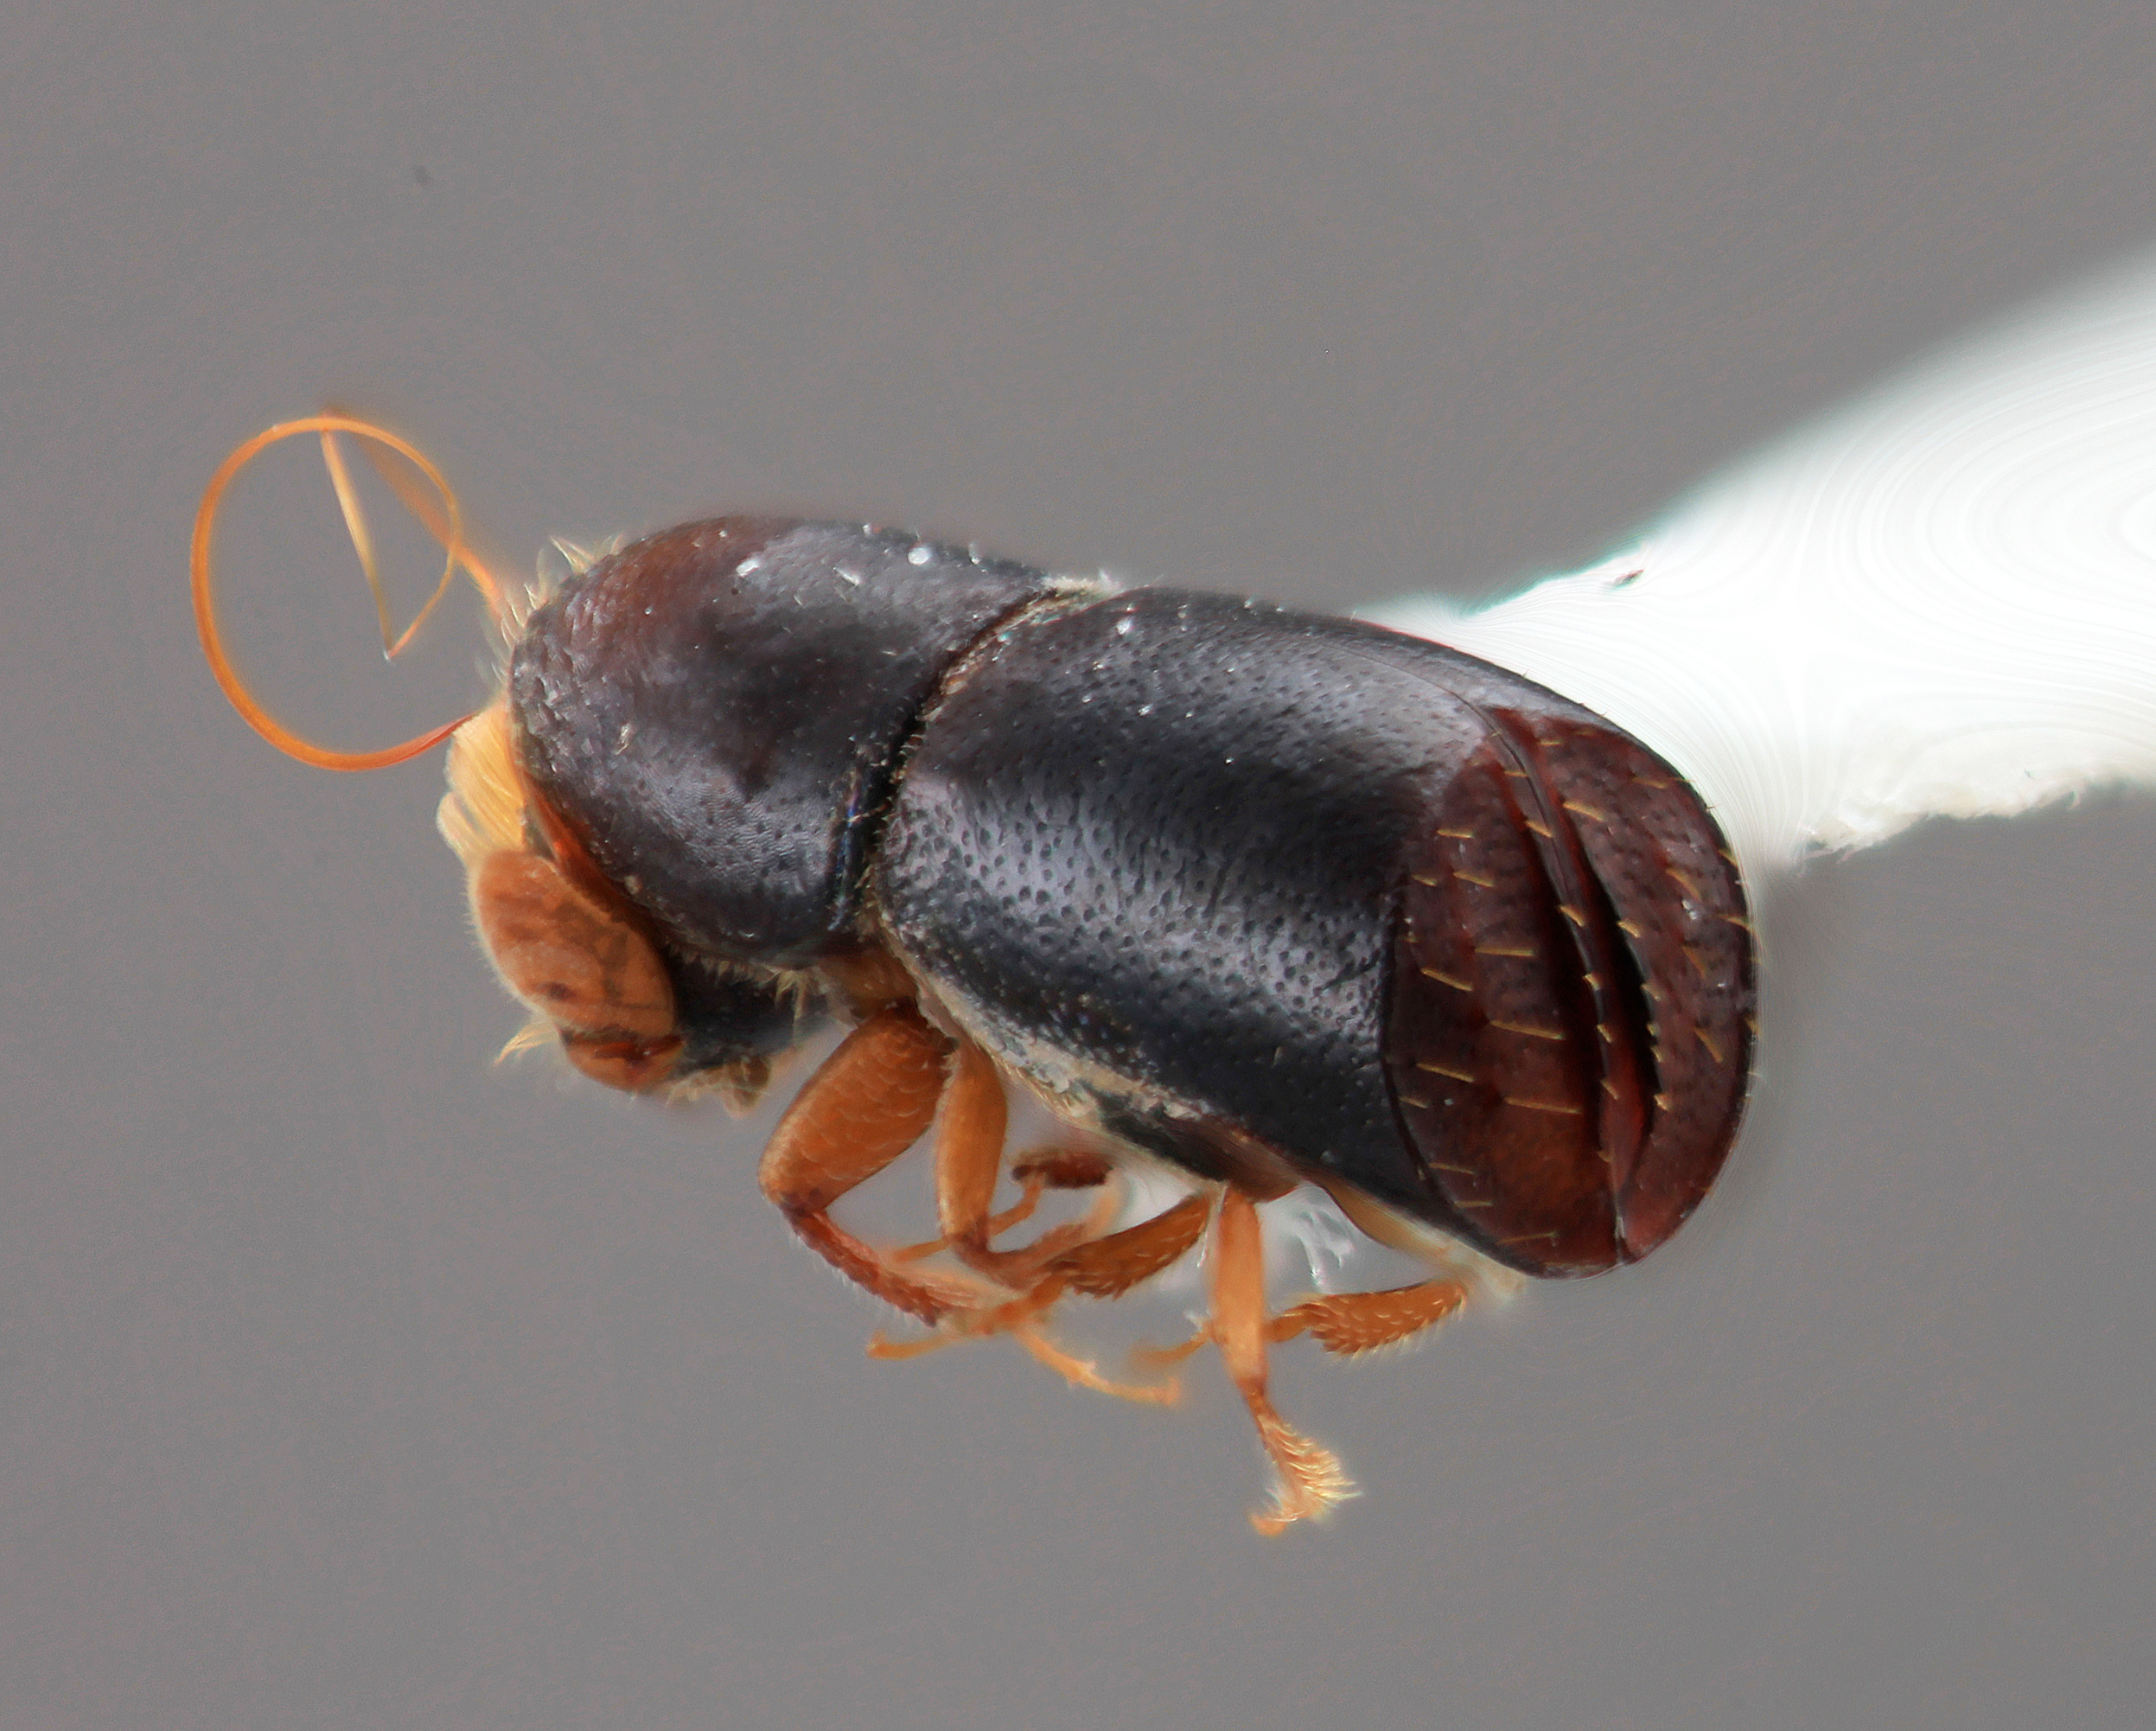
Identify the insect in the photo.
Corthylus frontalis
